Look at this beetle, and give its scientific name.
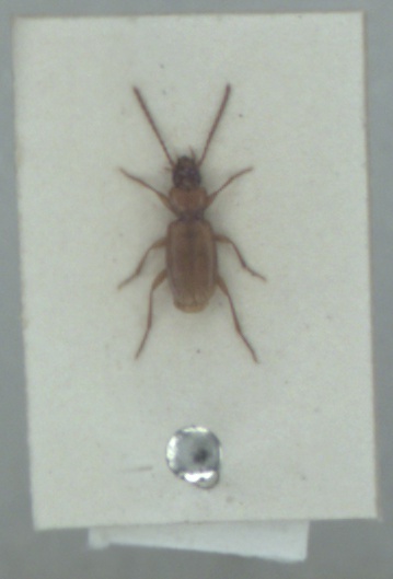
Trechoblemus micros
